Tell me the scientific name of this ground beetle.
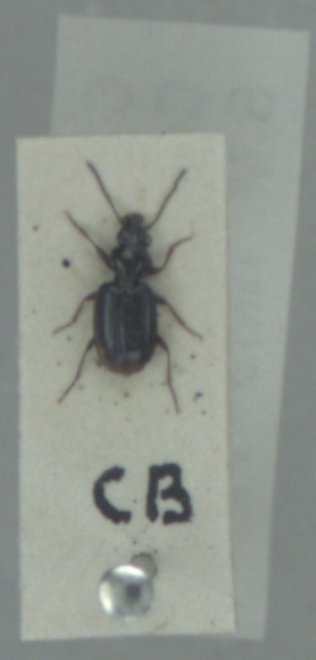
Bembidion lunulatum
